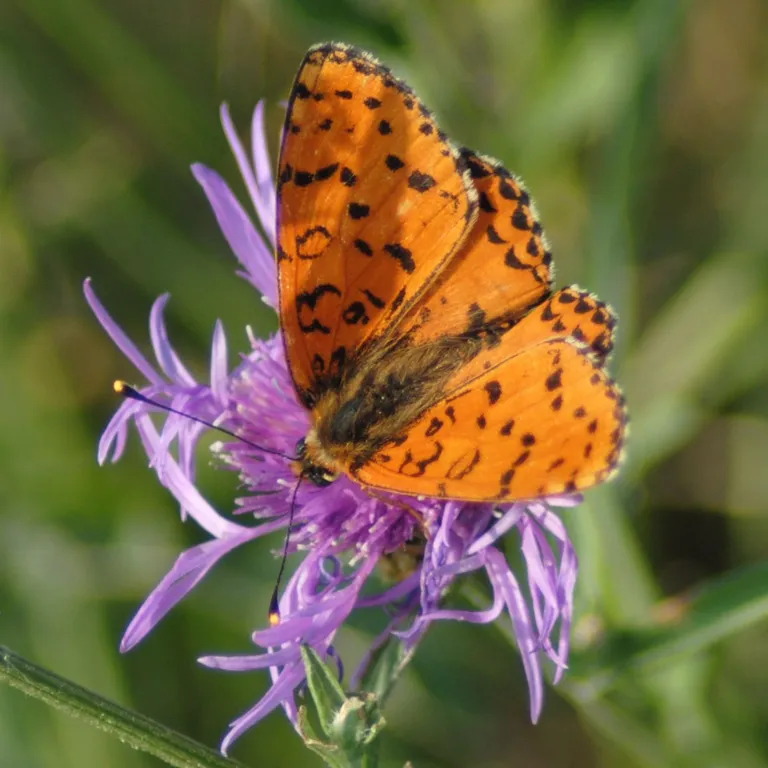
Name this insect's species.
Melitaea didyma
